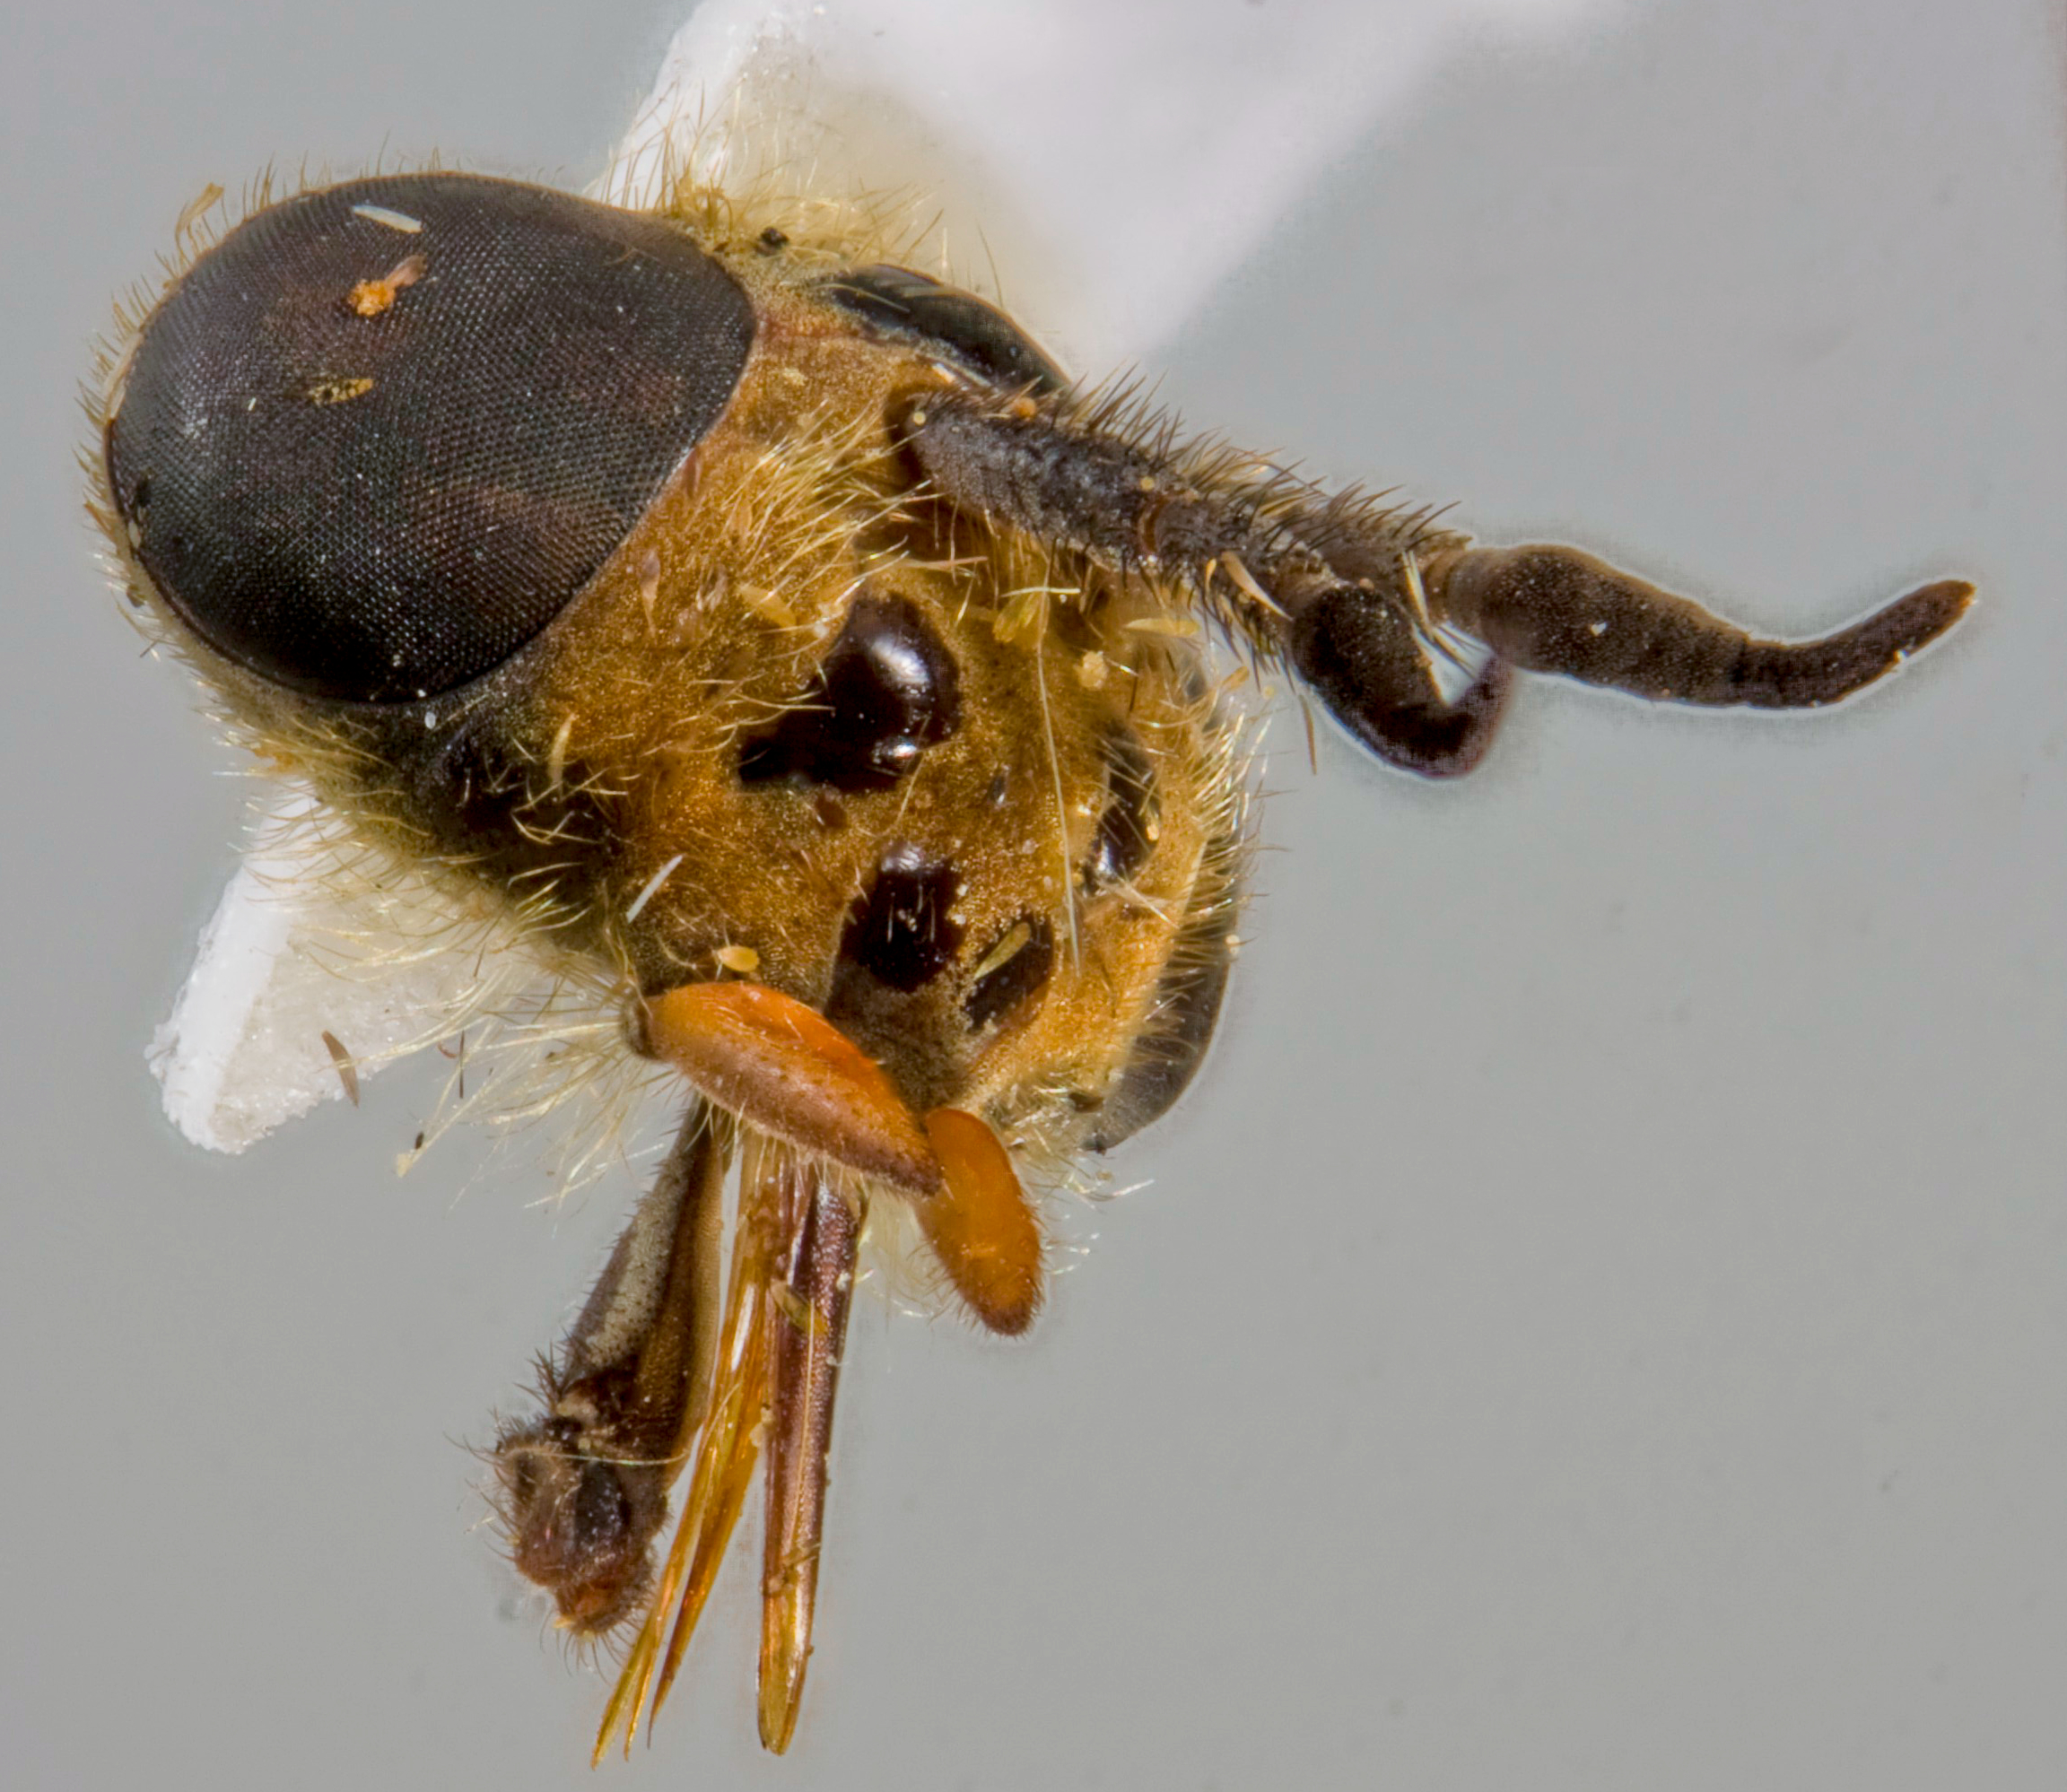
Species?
Chrysops aenea (also Chrysops aeneus)
